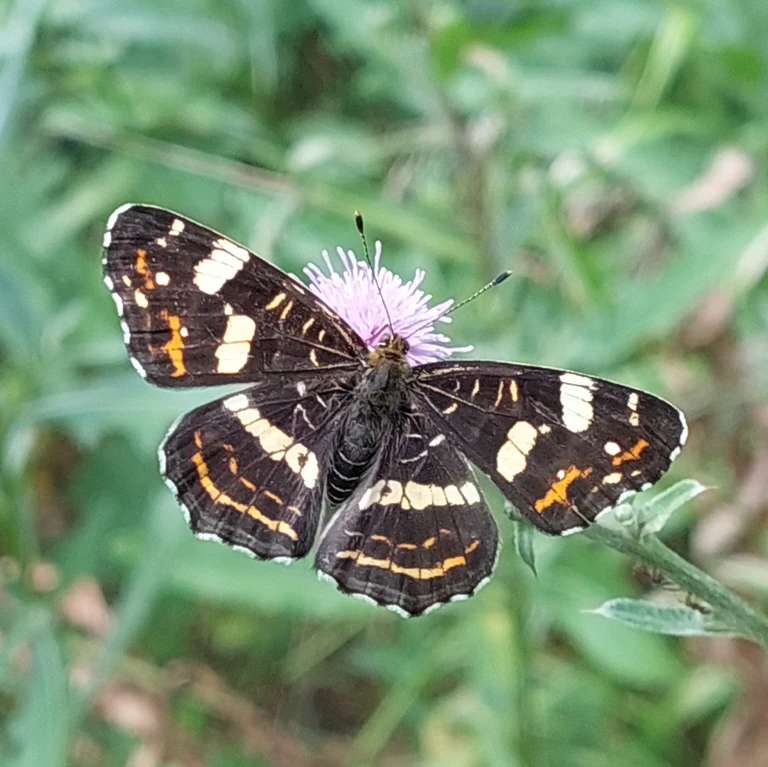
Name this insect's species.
Araschnia levana
